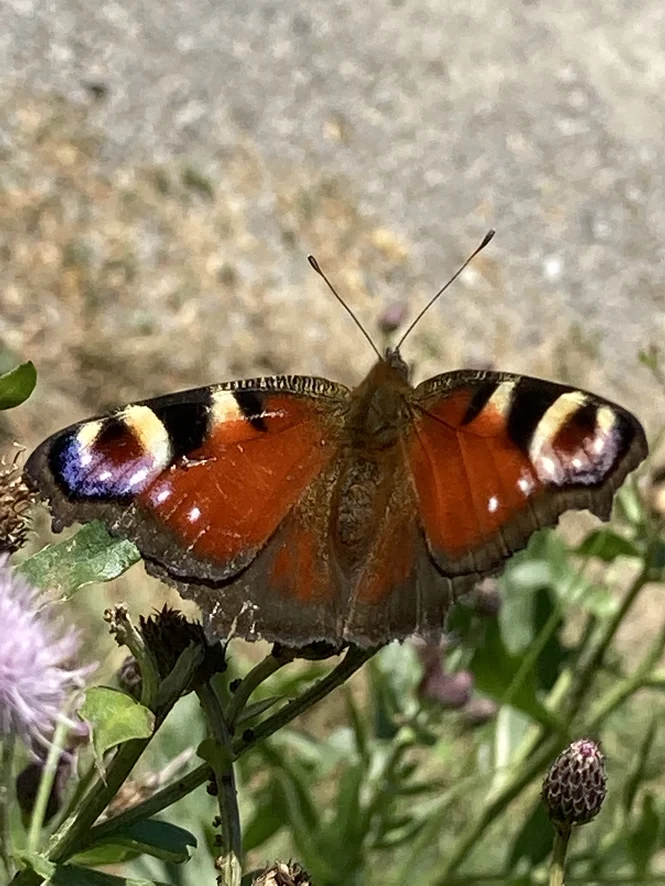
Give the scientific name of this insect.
Aglais io
